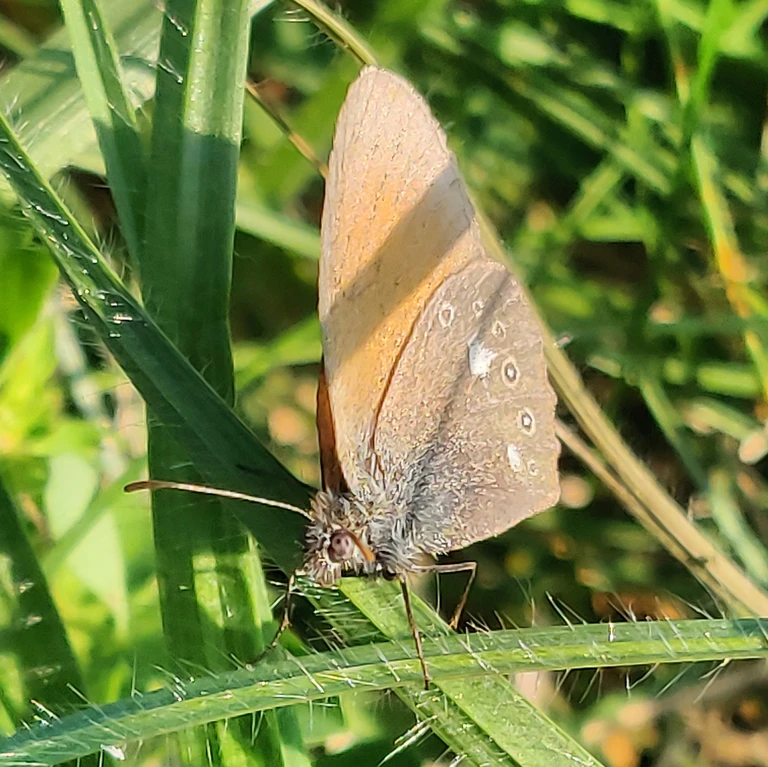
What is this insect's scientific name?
Coenonympha glycerion (also Coenonympha iphis)
